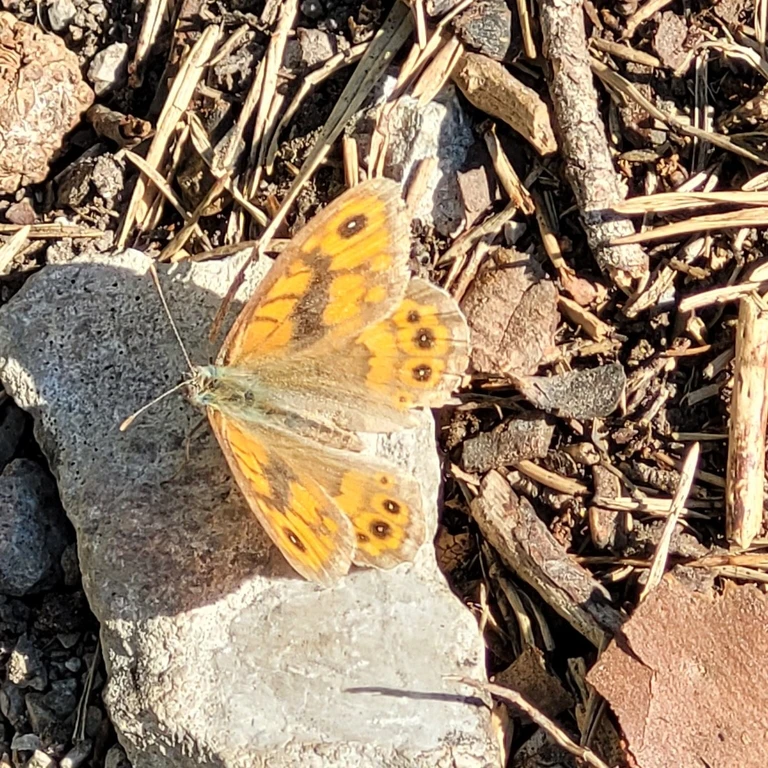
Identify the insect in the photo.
Lasiommata megera (also Pararge megera)
